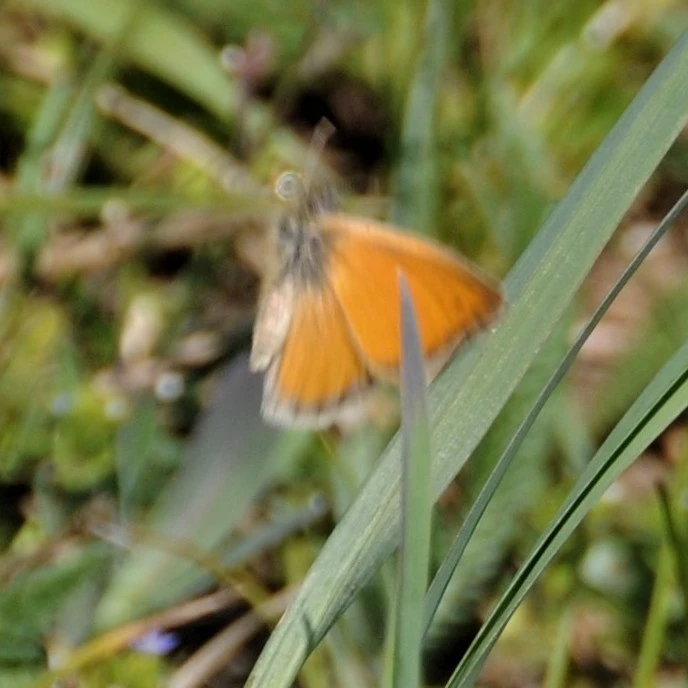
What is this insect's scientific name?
Coenonympha pamphilus
